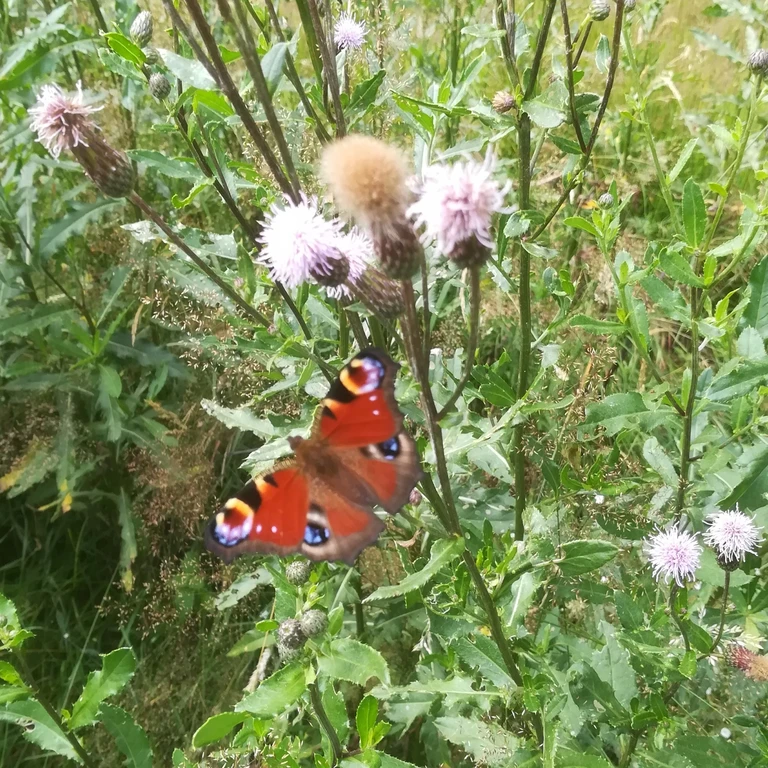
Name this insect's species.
Aglais io
